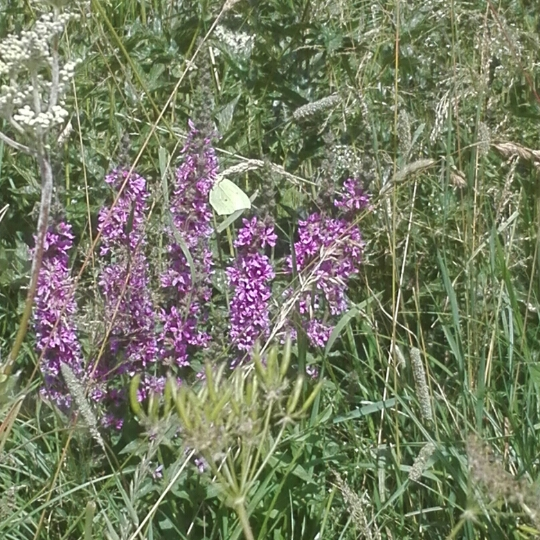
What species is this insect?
Gonepteryx rhamni
